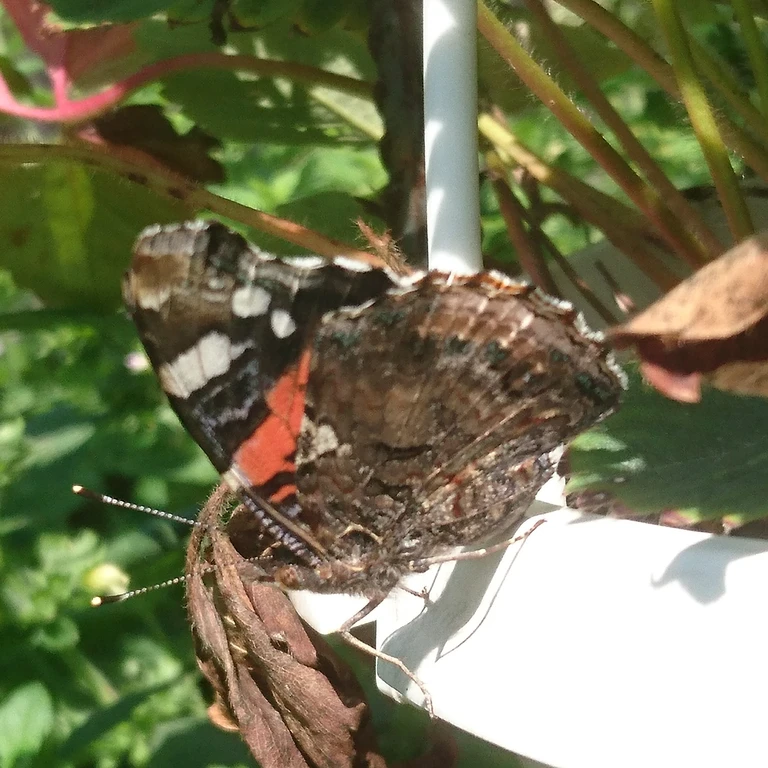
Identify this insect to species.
Vanessa atalanta
